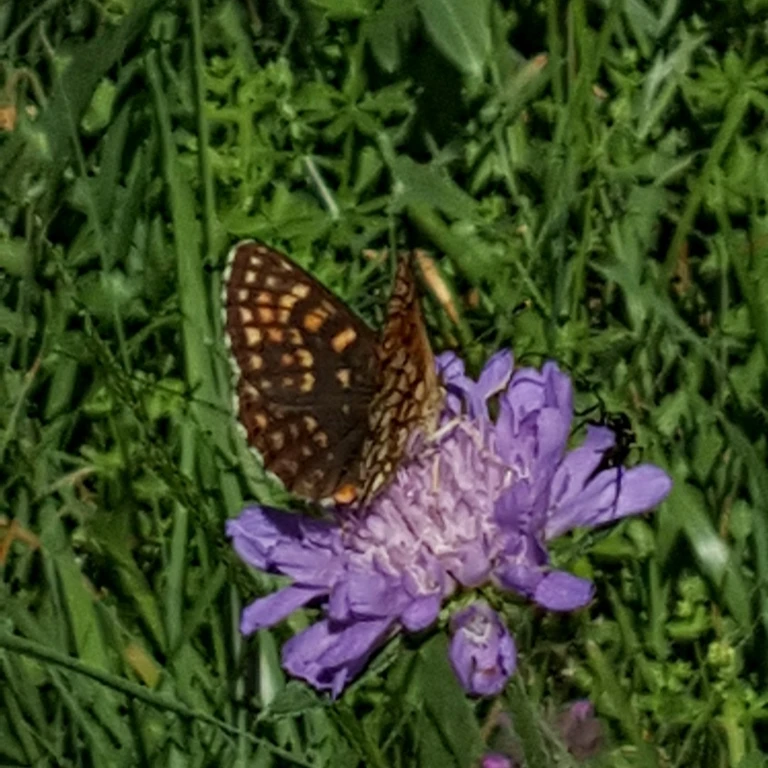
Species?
Melitaea diamina
